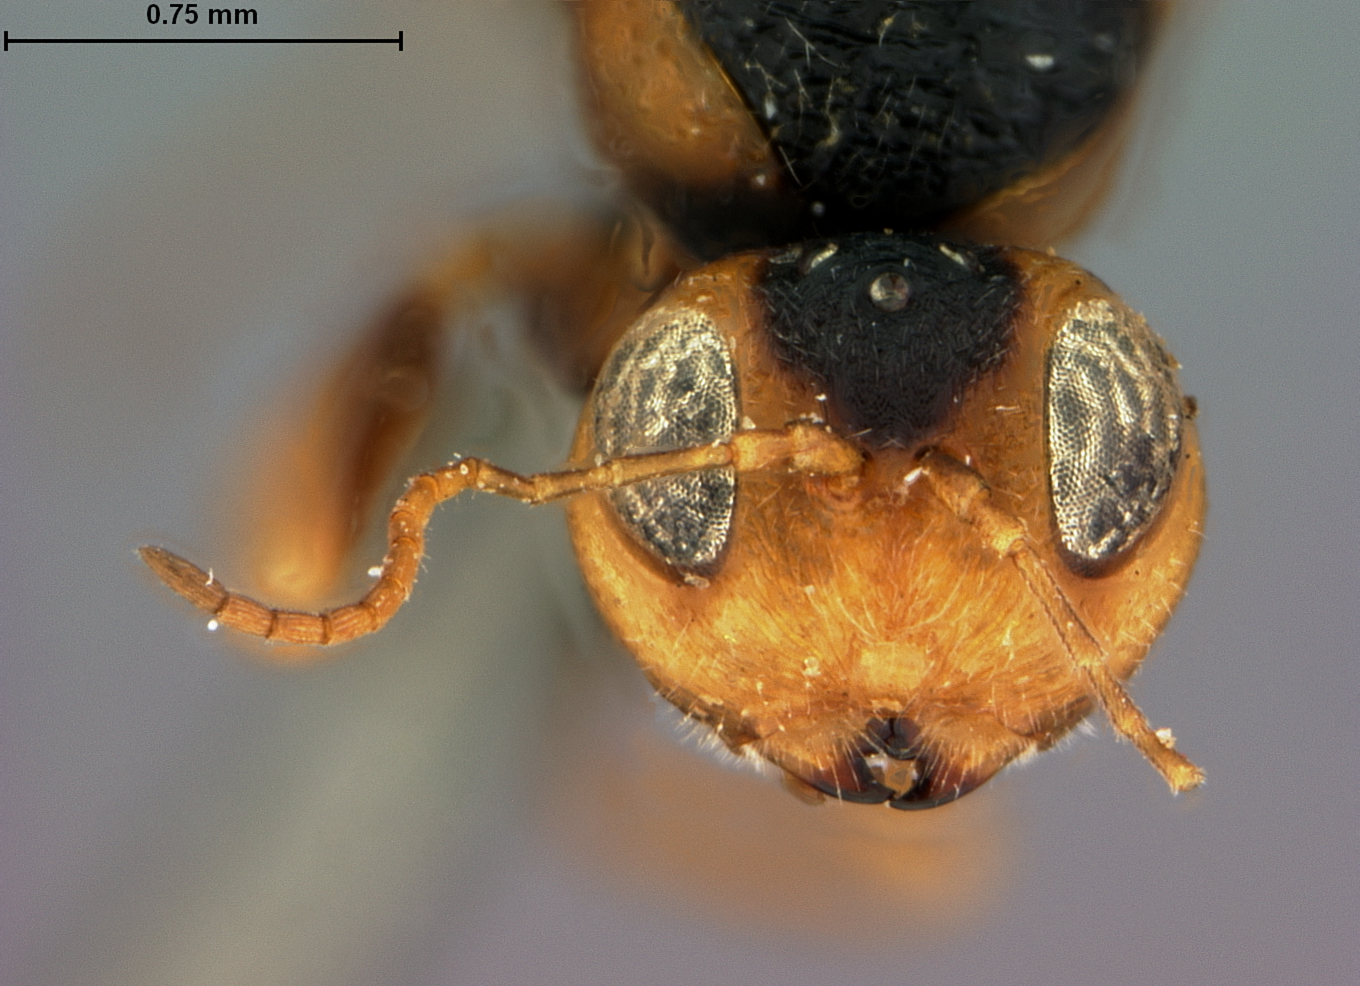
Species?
Holcaspis mexicana
